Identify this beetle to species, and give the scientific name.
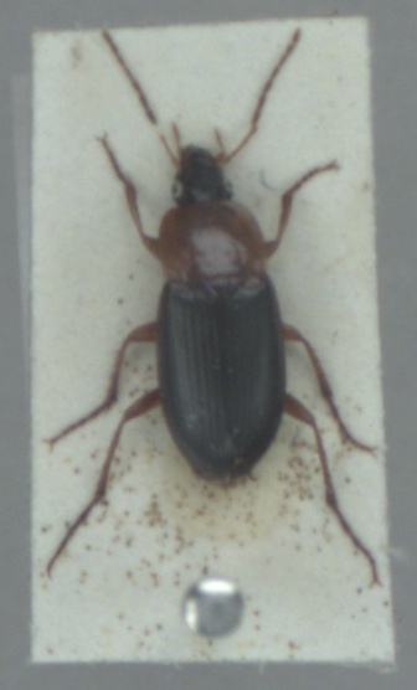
Calathus melanocephalus
